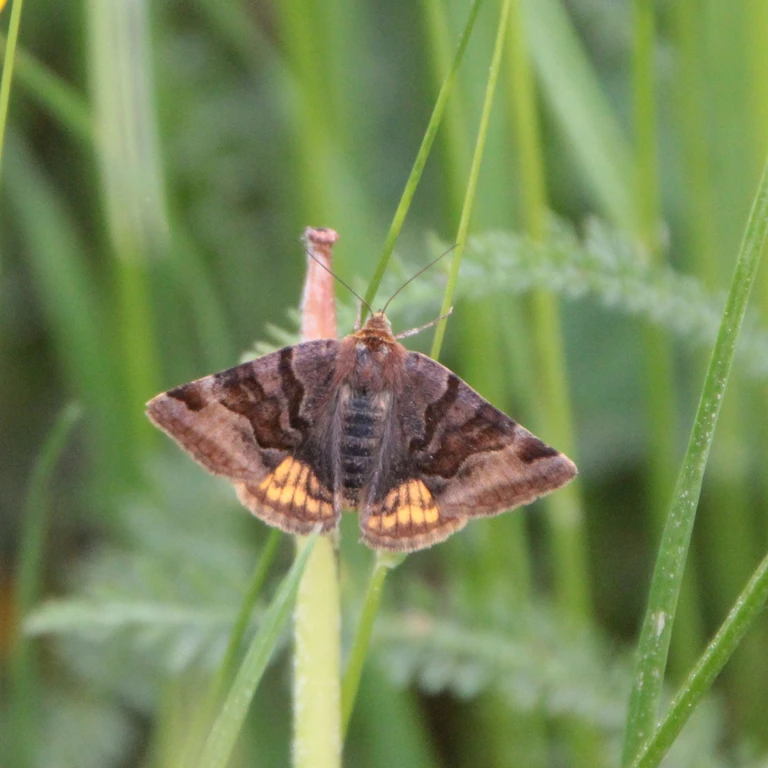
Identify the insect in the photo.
Euclidia glyphica
